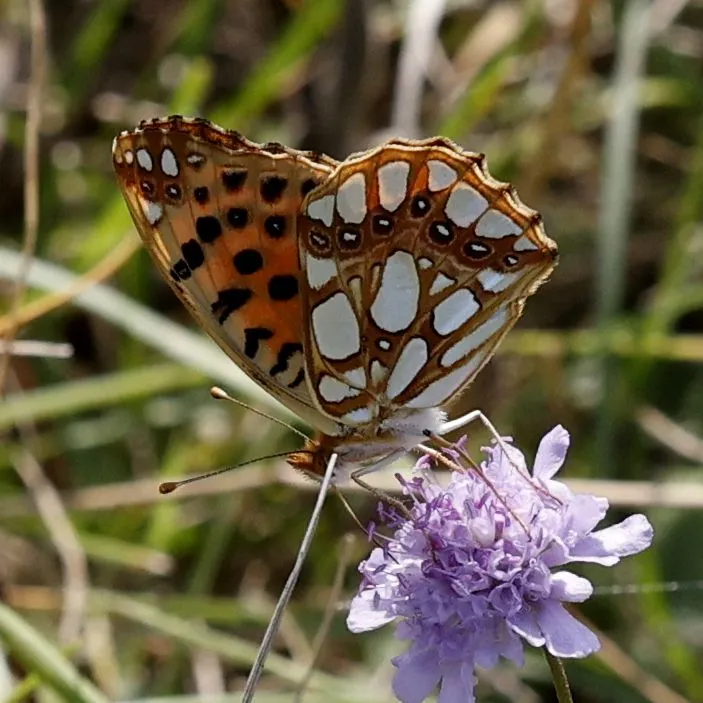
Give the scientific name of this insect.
Issoria lathonia
